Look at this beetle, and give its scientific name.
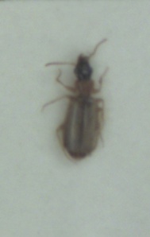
Philorhizus melanocephalus
